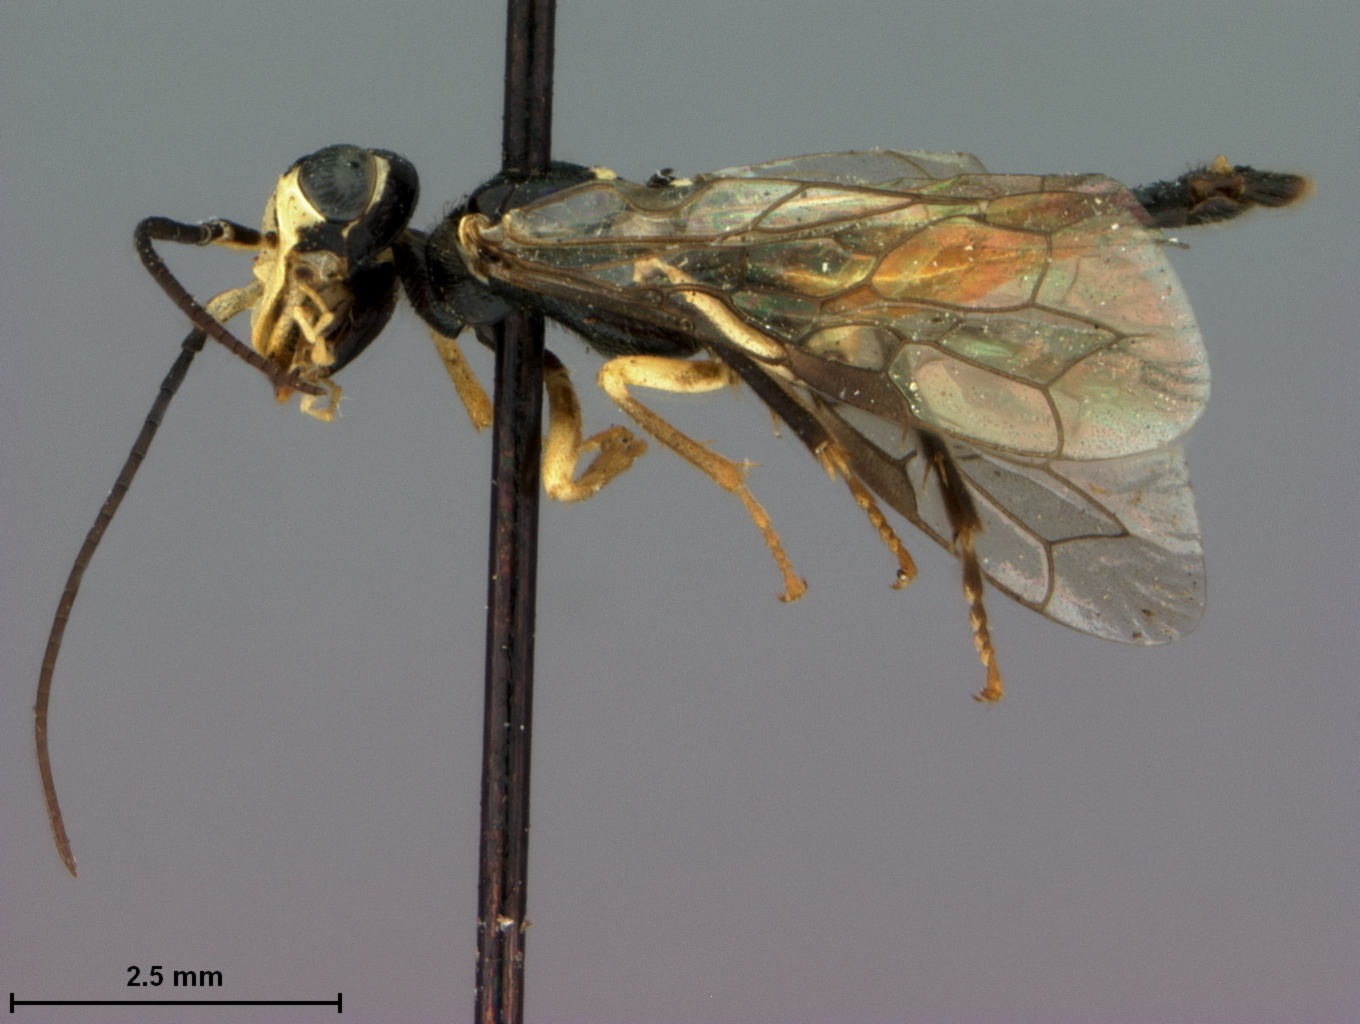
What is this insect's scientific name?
Pamphilius nigritibialis
